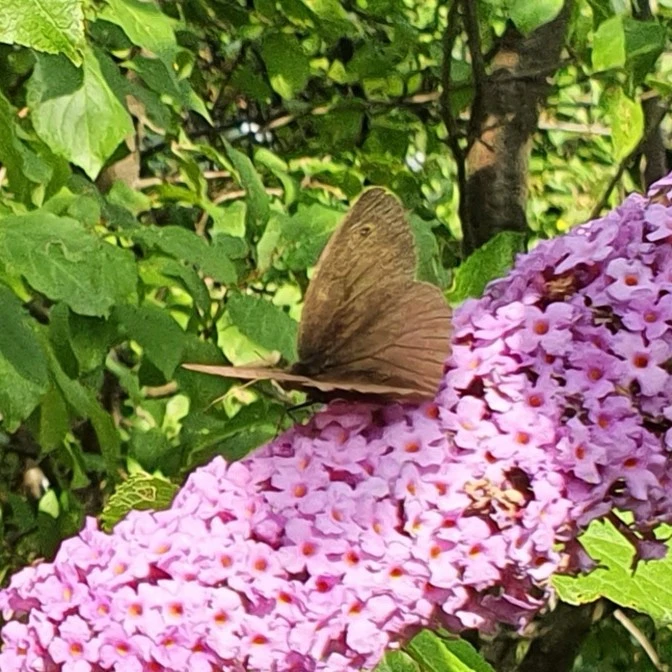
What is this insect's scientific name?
Maniola jurtina
